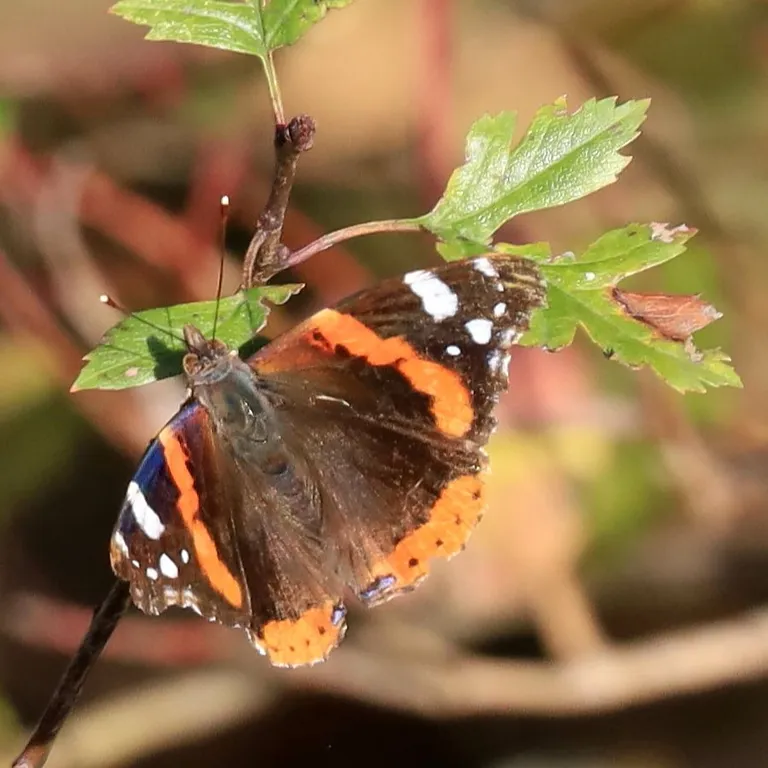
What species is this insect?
Vanessa atalanta
